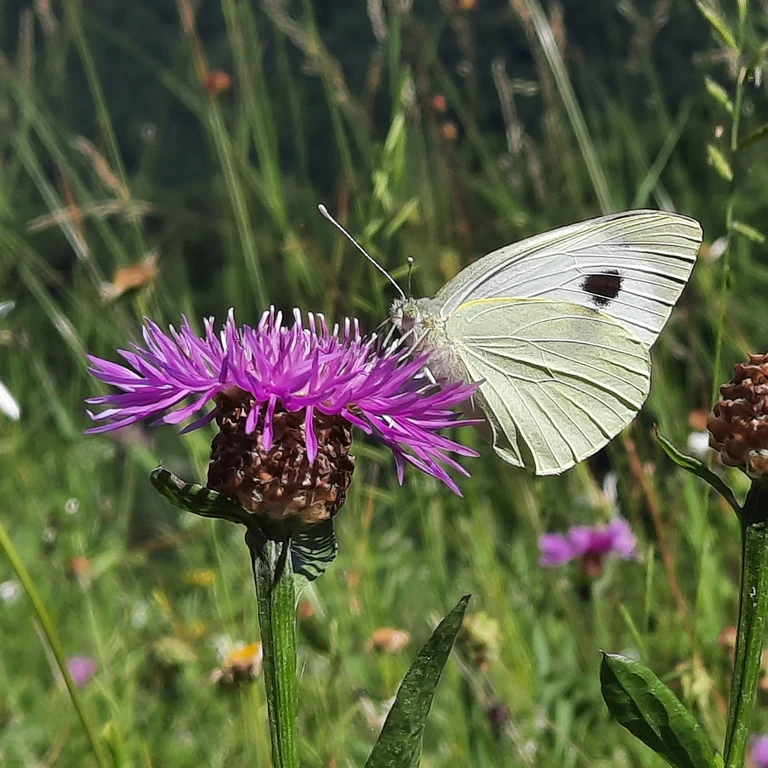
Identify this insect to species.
Pieris brassicae
